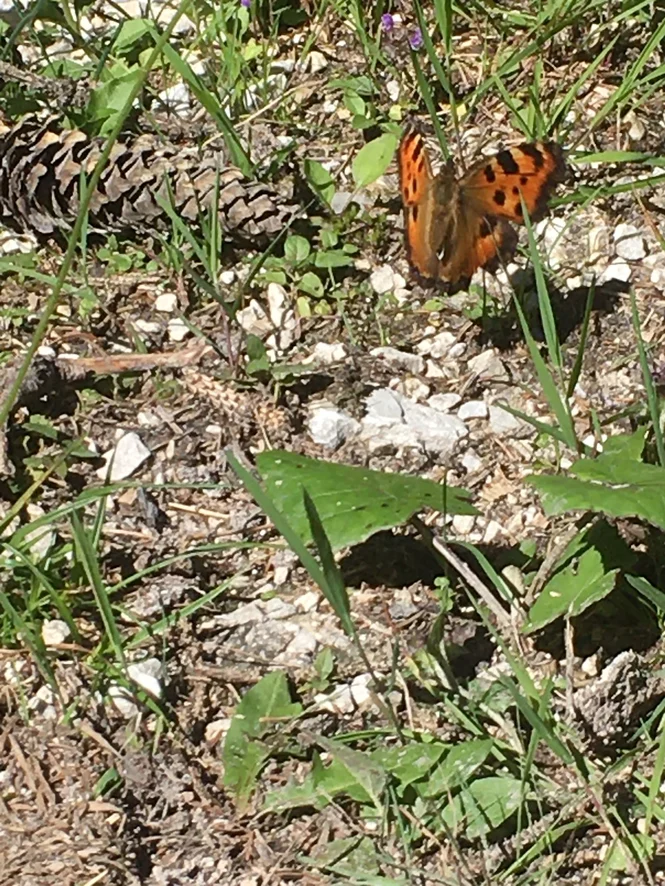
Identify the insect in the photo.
Nymphalis polychloros
